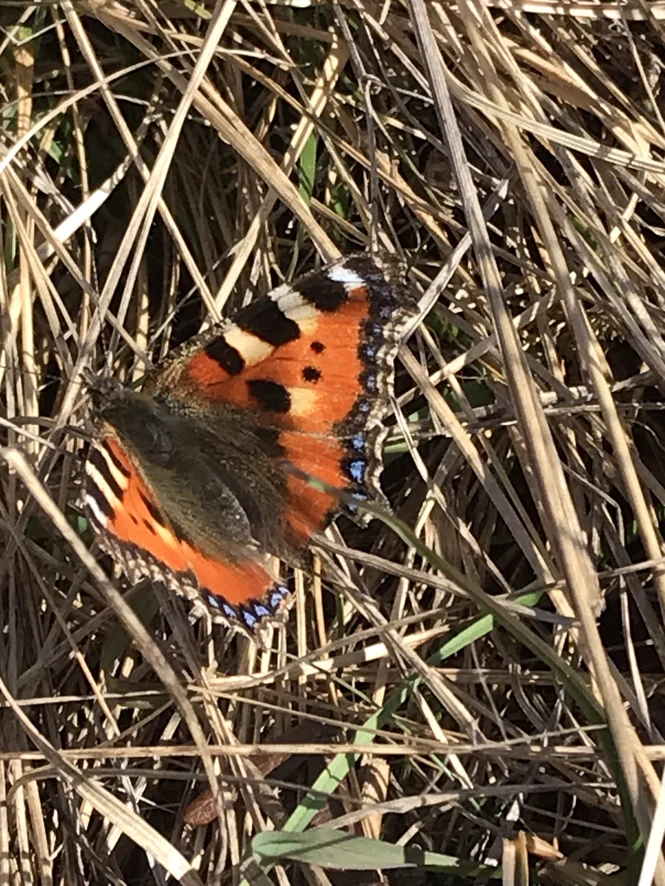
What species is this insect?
Aglais urticae
